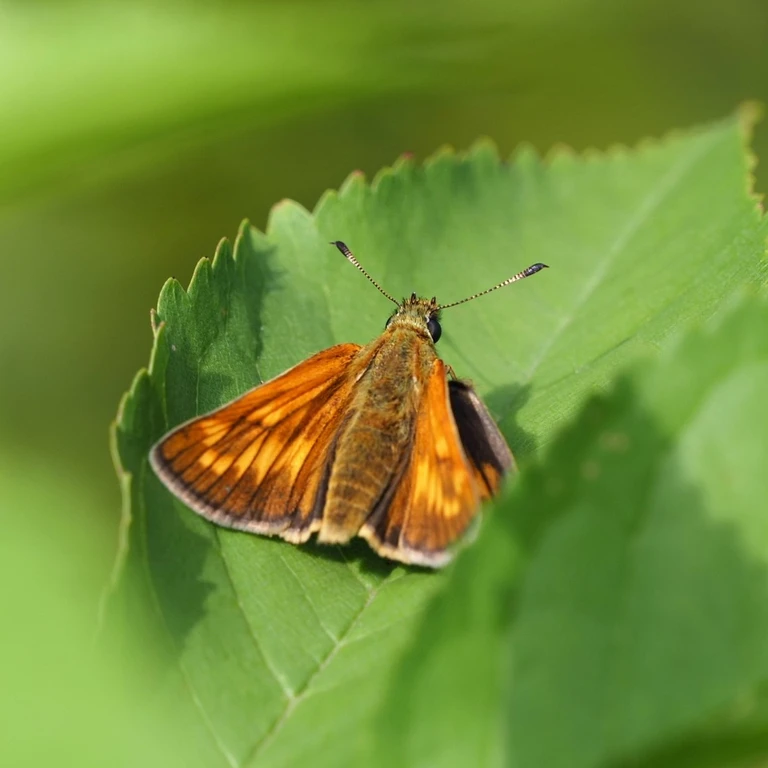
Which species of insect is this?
Ochlodes sylvanus (also Ochlodes venata)
